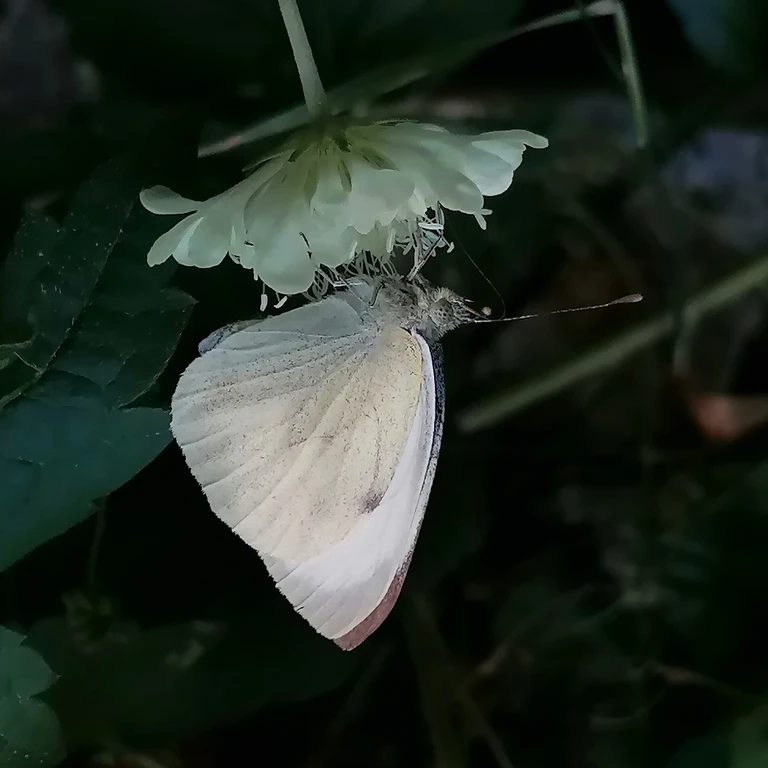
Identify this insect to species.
Pieris brassicae
